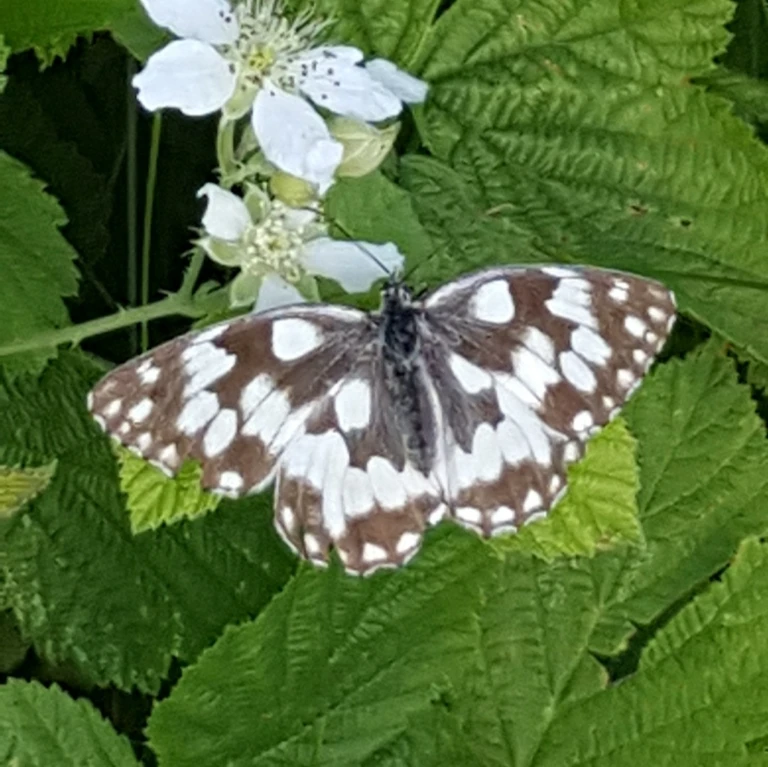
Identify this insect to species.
Melanargia galathea
